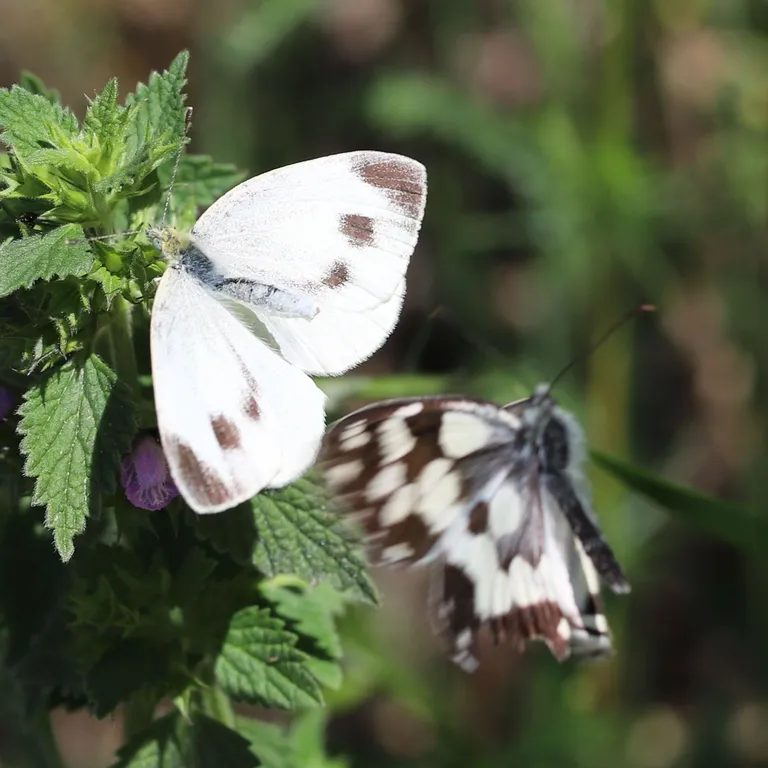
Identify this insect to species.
Pieris mannii
